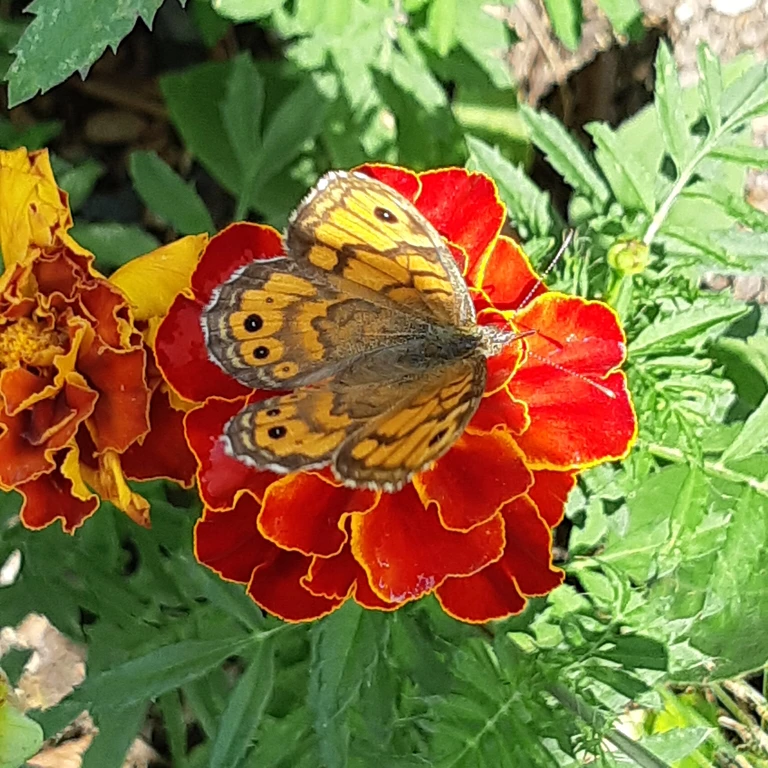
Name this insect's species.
Lasiommata megera (also Pararge megera)
